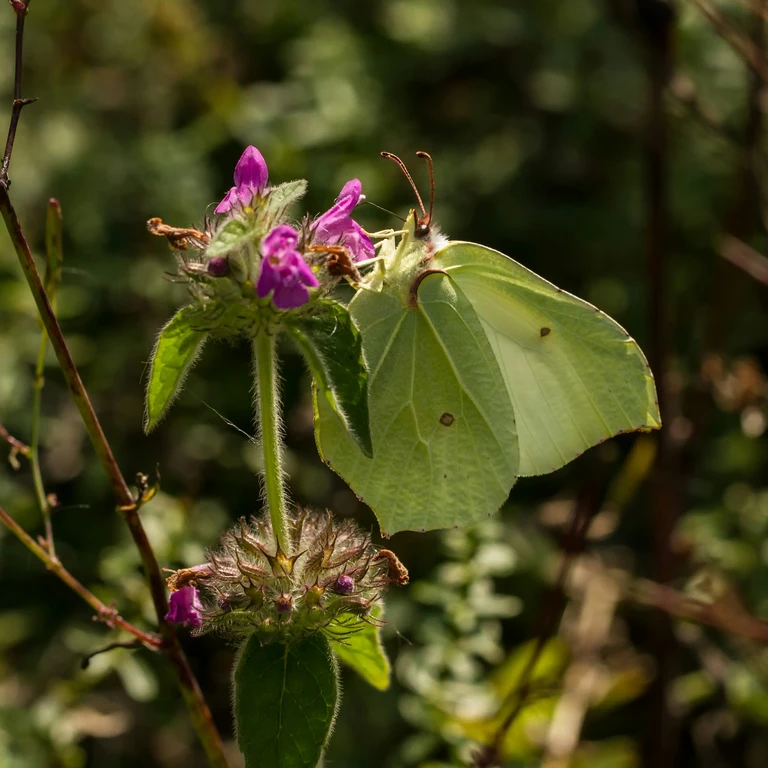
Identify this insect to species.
Gonepteryx rhamni
